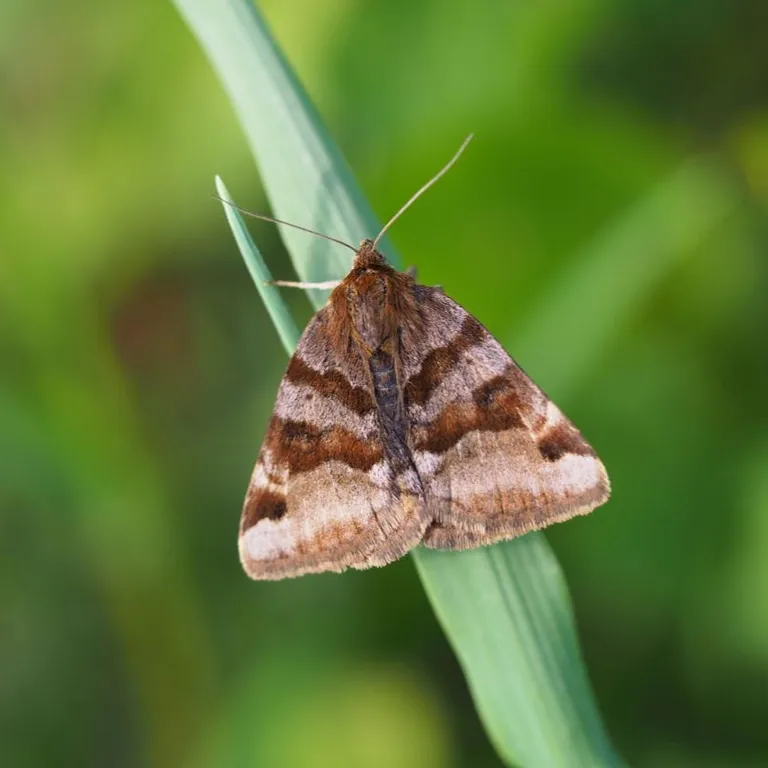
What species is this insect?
Euclidia glyphica
